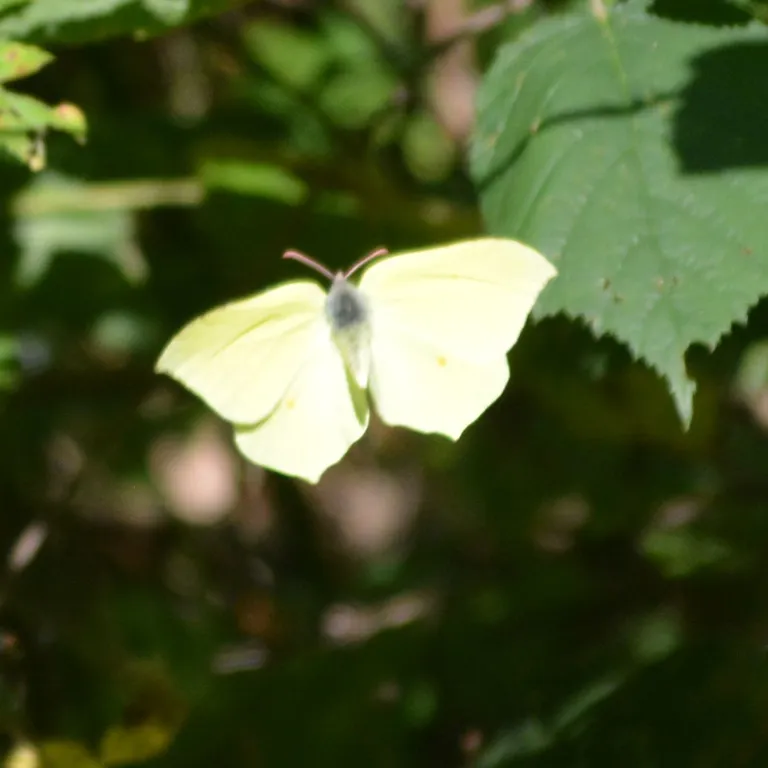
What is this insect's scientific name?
Gonepteryx rhamni
